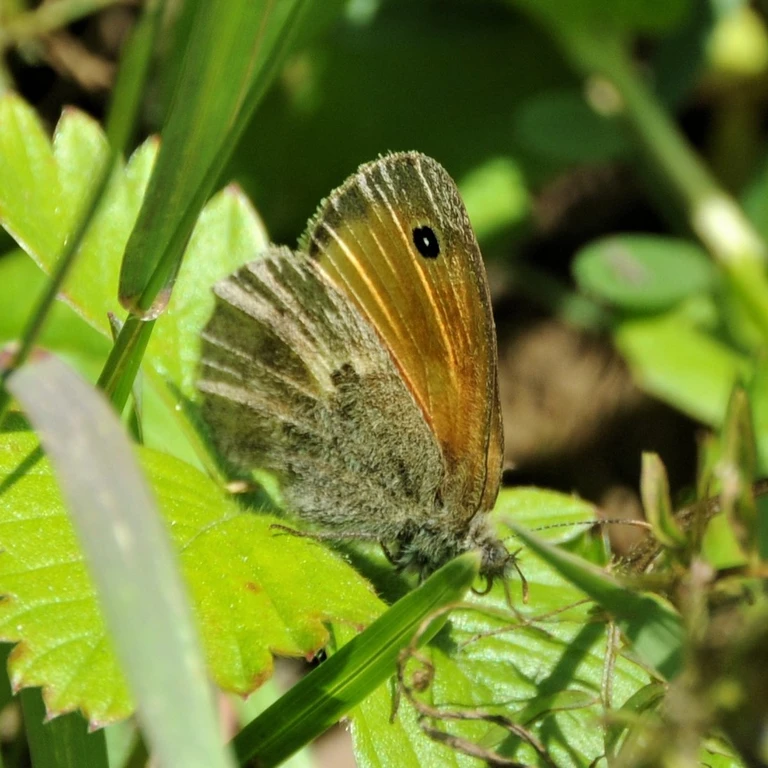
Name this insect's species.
Coenonympha pamphilus
